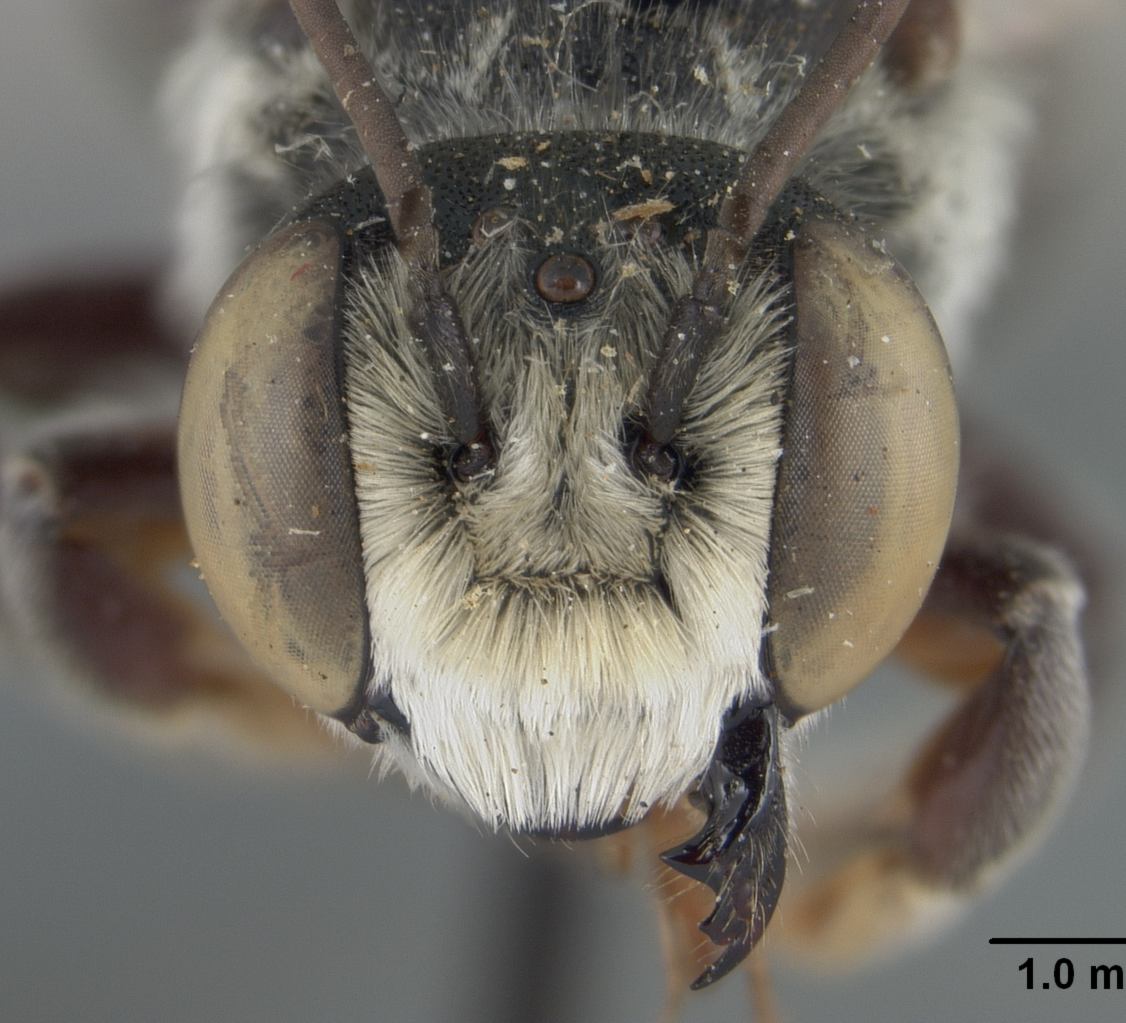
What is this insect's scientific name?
Megachile brimleyi
